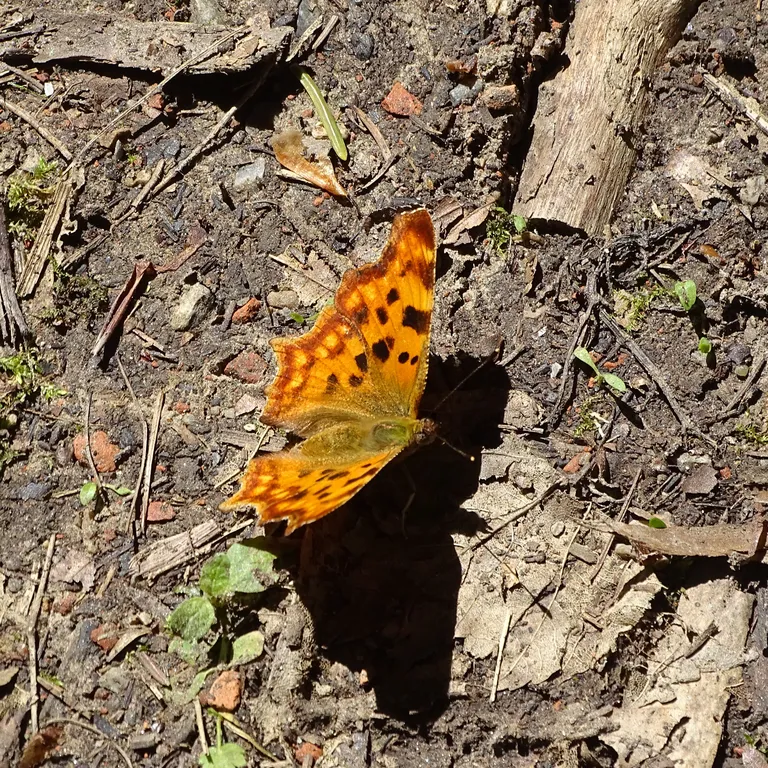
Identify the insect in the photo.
Polygonia c-album
